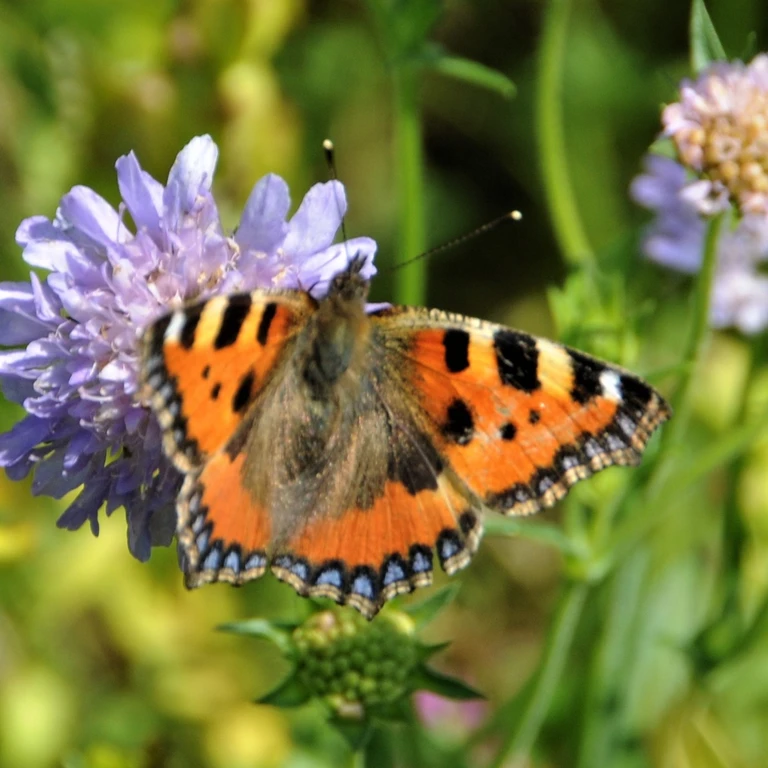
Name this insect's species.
Aglais urticae
